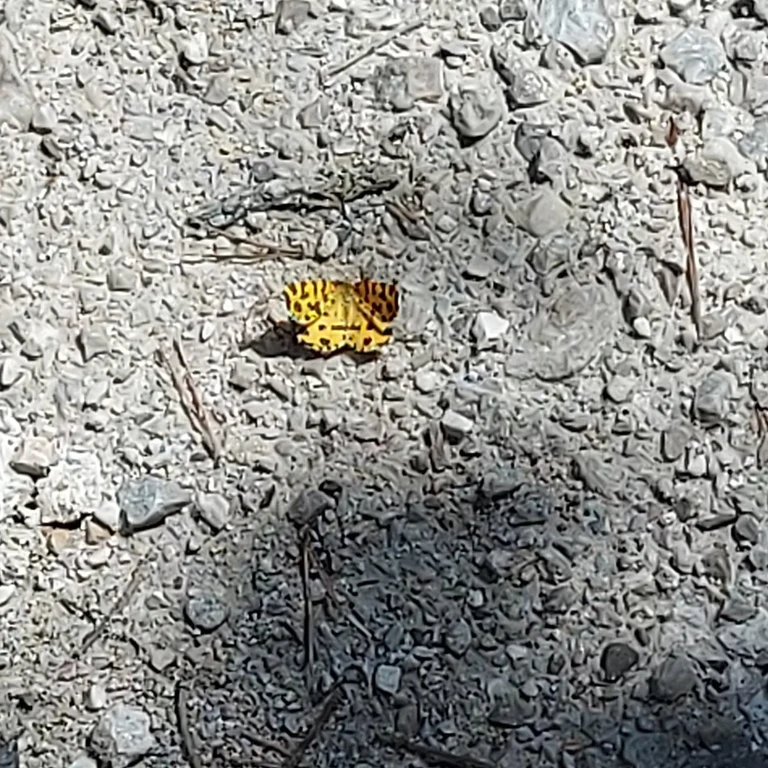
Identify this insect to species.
Pseudopanthera macularia
